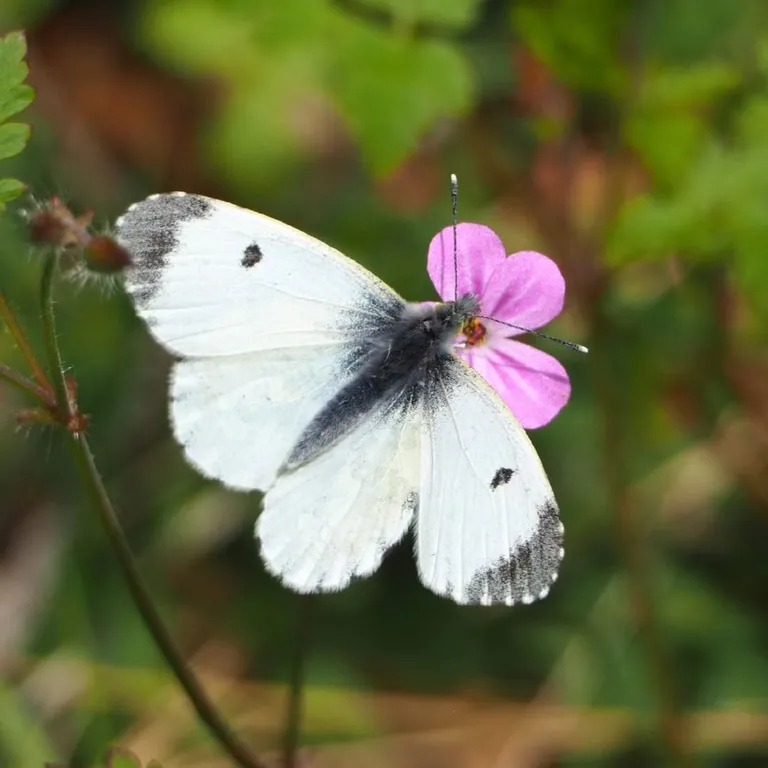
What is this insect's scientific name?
Anthocharis cardamines
